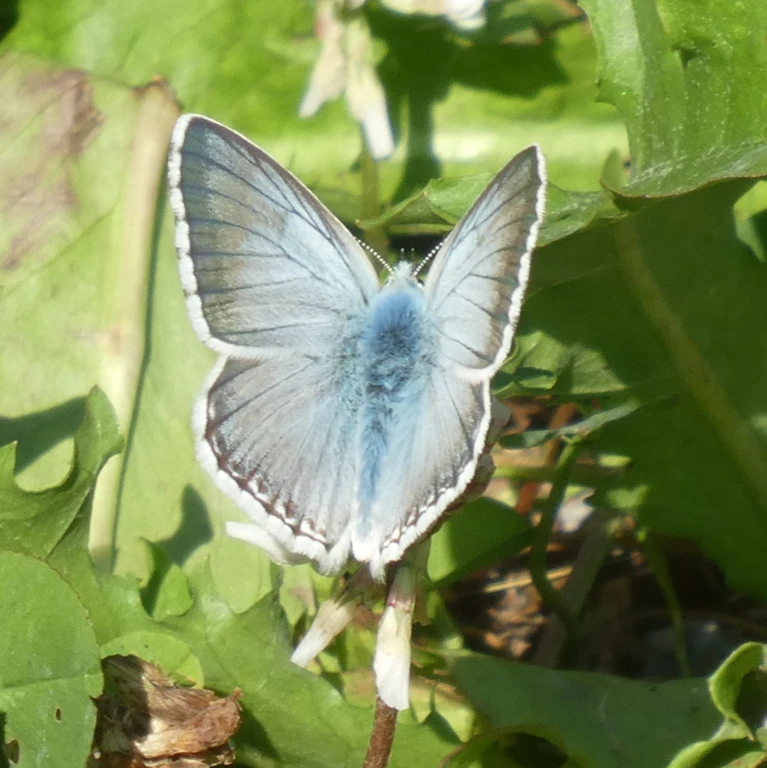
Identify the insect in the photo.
Lysandra coridon
